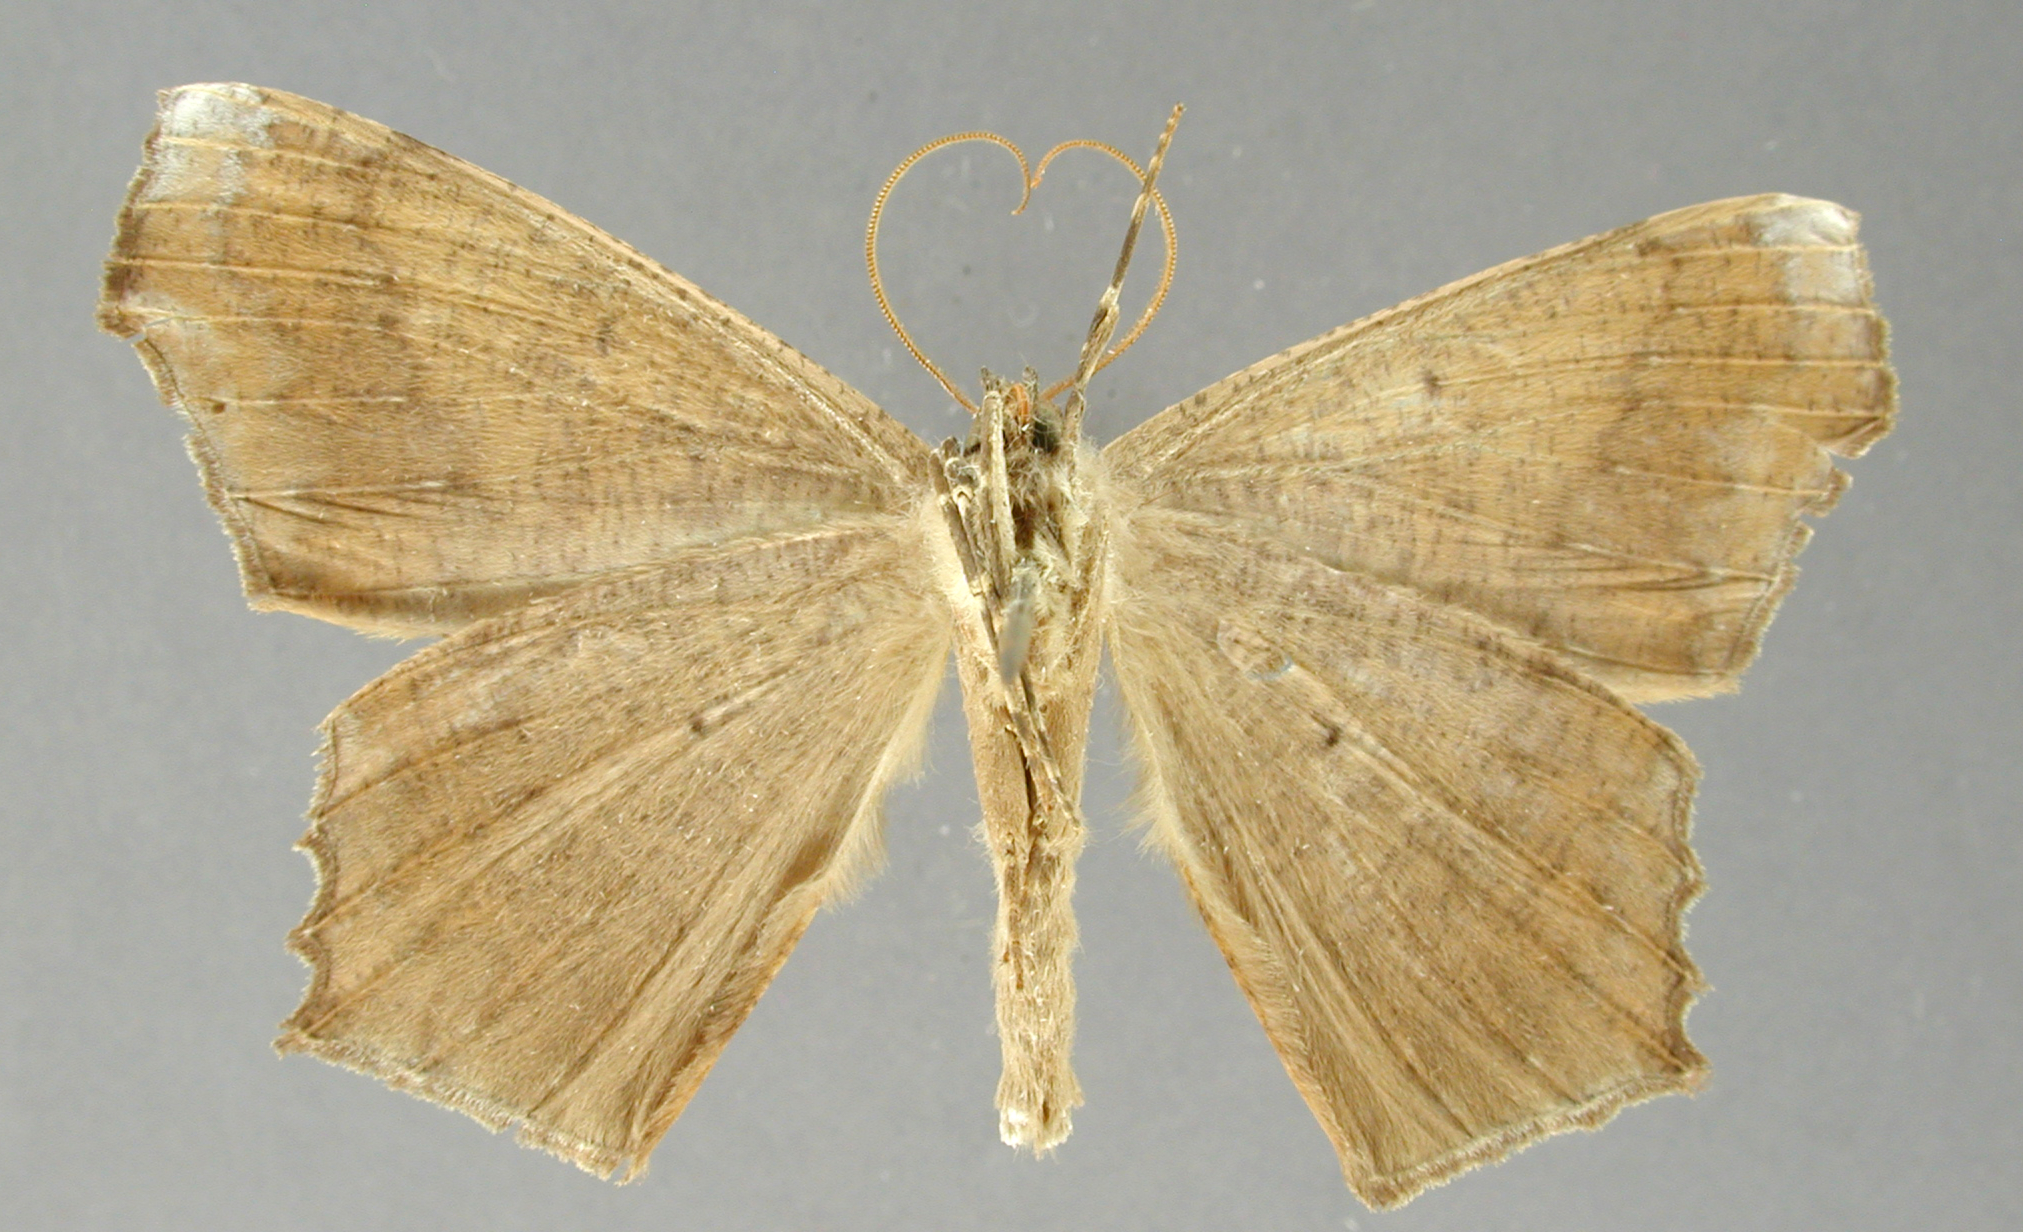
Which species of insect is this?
Paragonia lanuginosa
